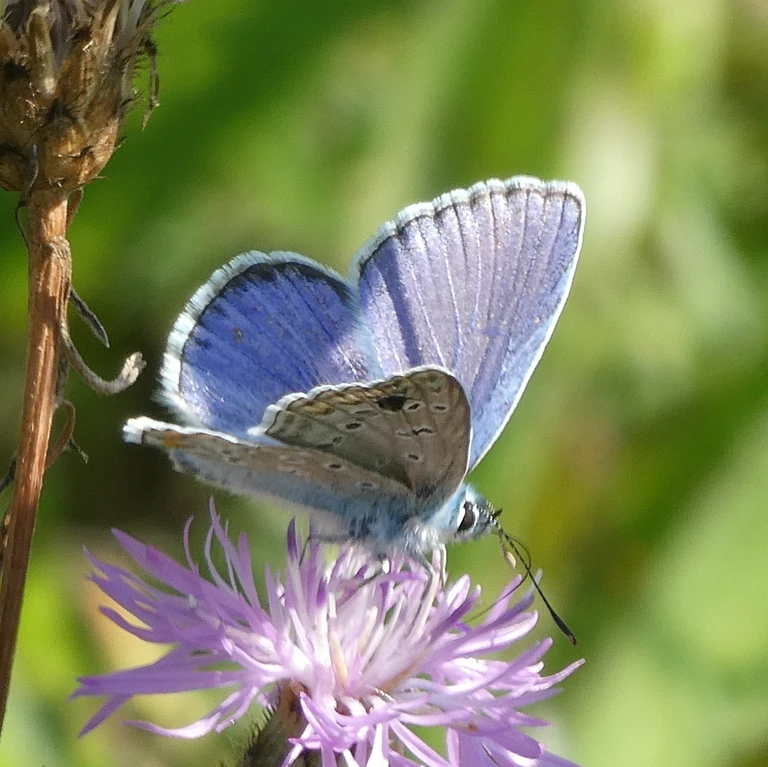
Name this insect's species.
Polyommatus icarus
